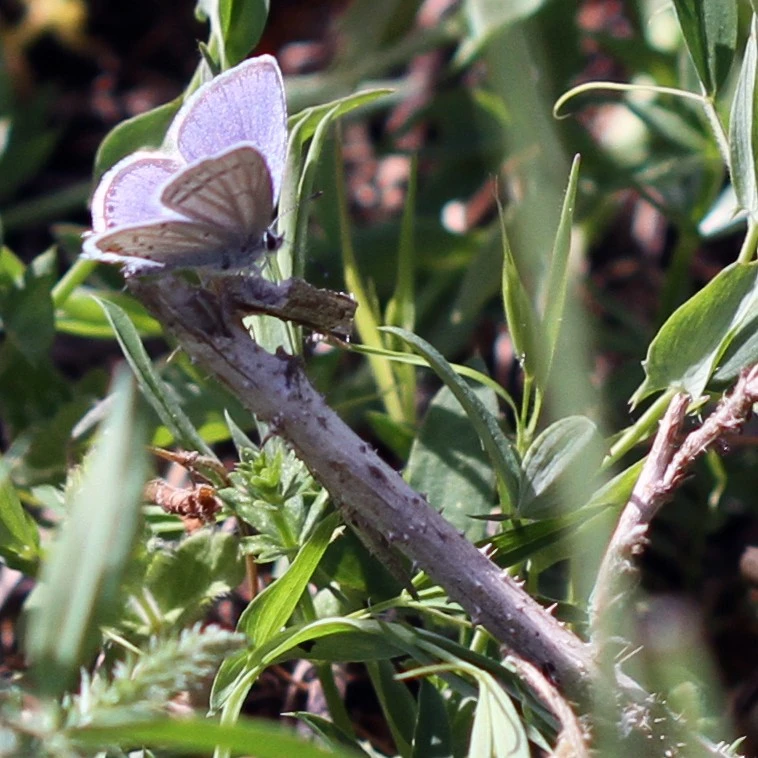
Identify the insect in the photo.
Cupido argiades (also Elkalyce argiades)
